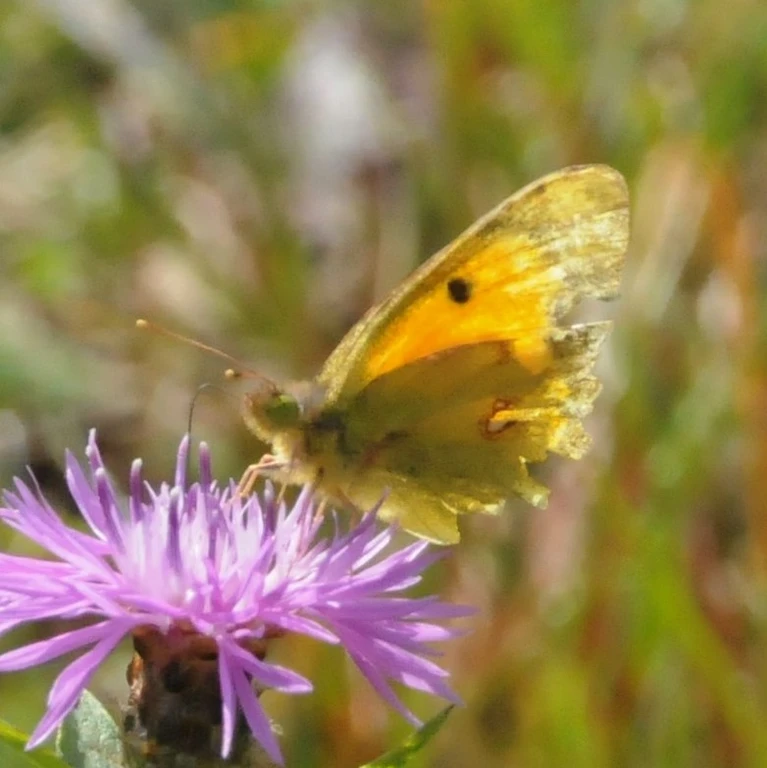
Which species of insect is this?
Colias croceus
